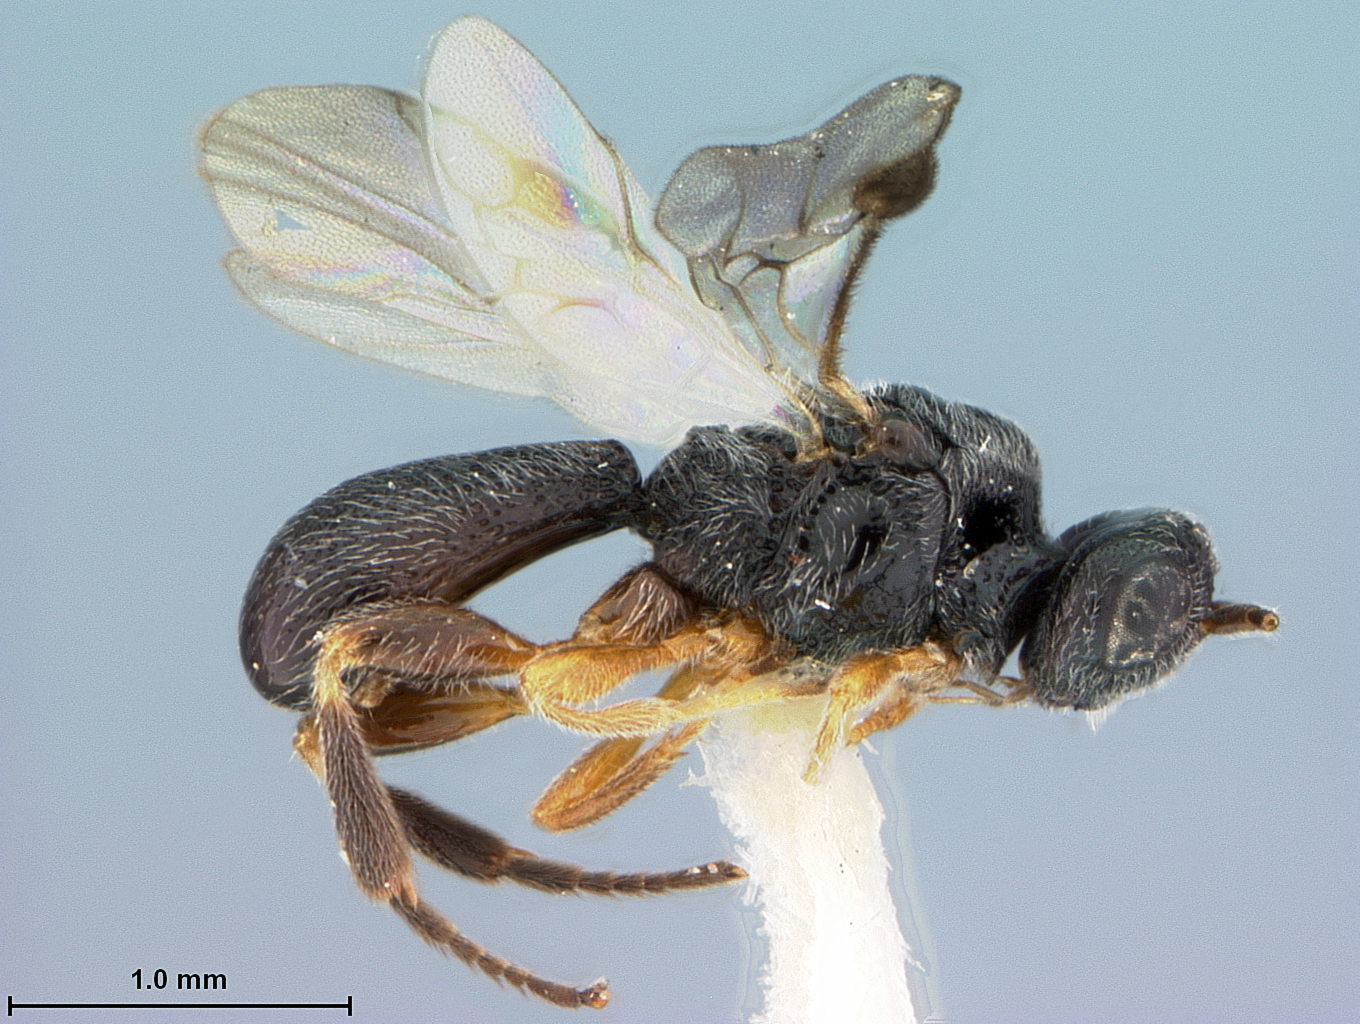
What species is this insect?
Urosigalphus auocadoae
